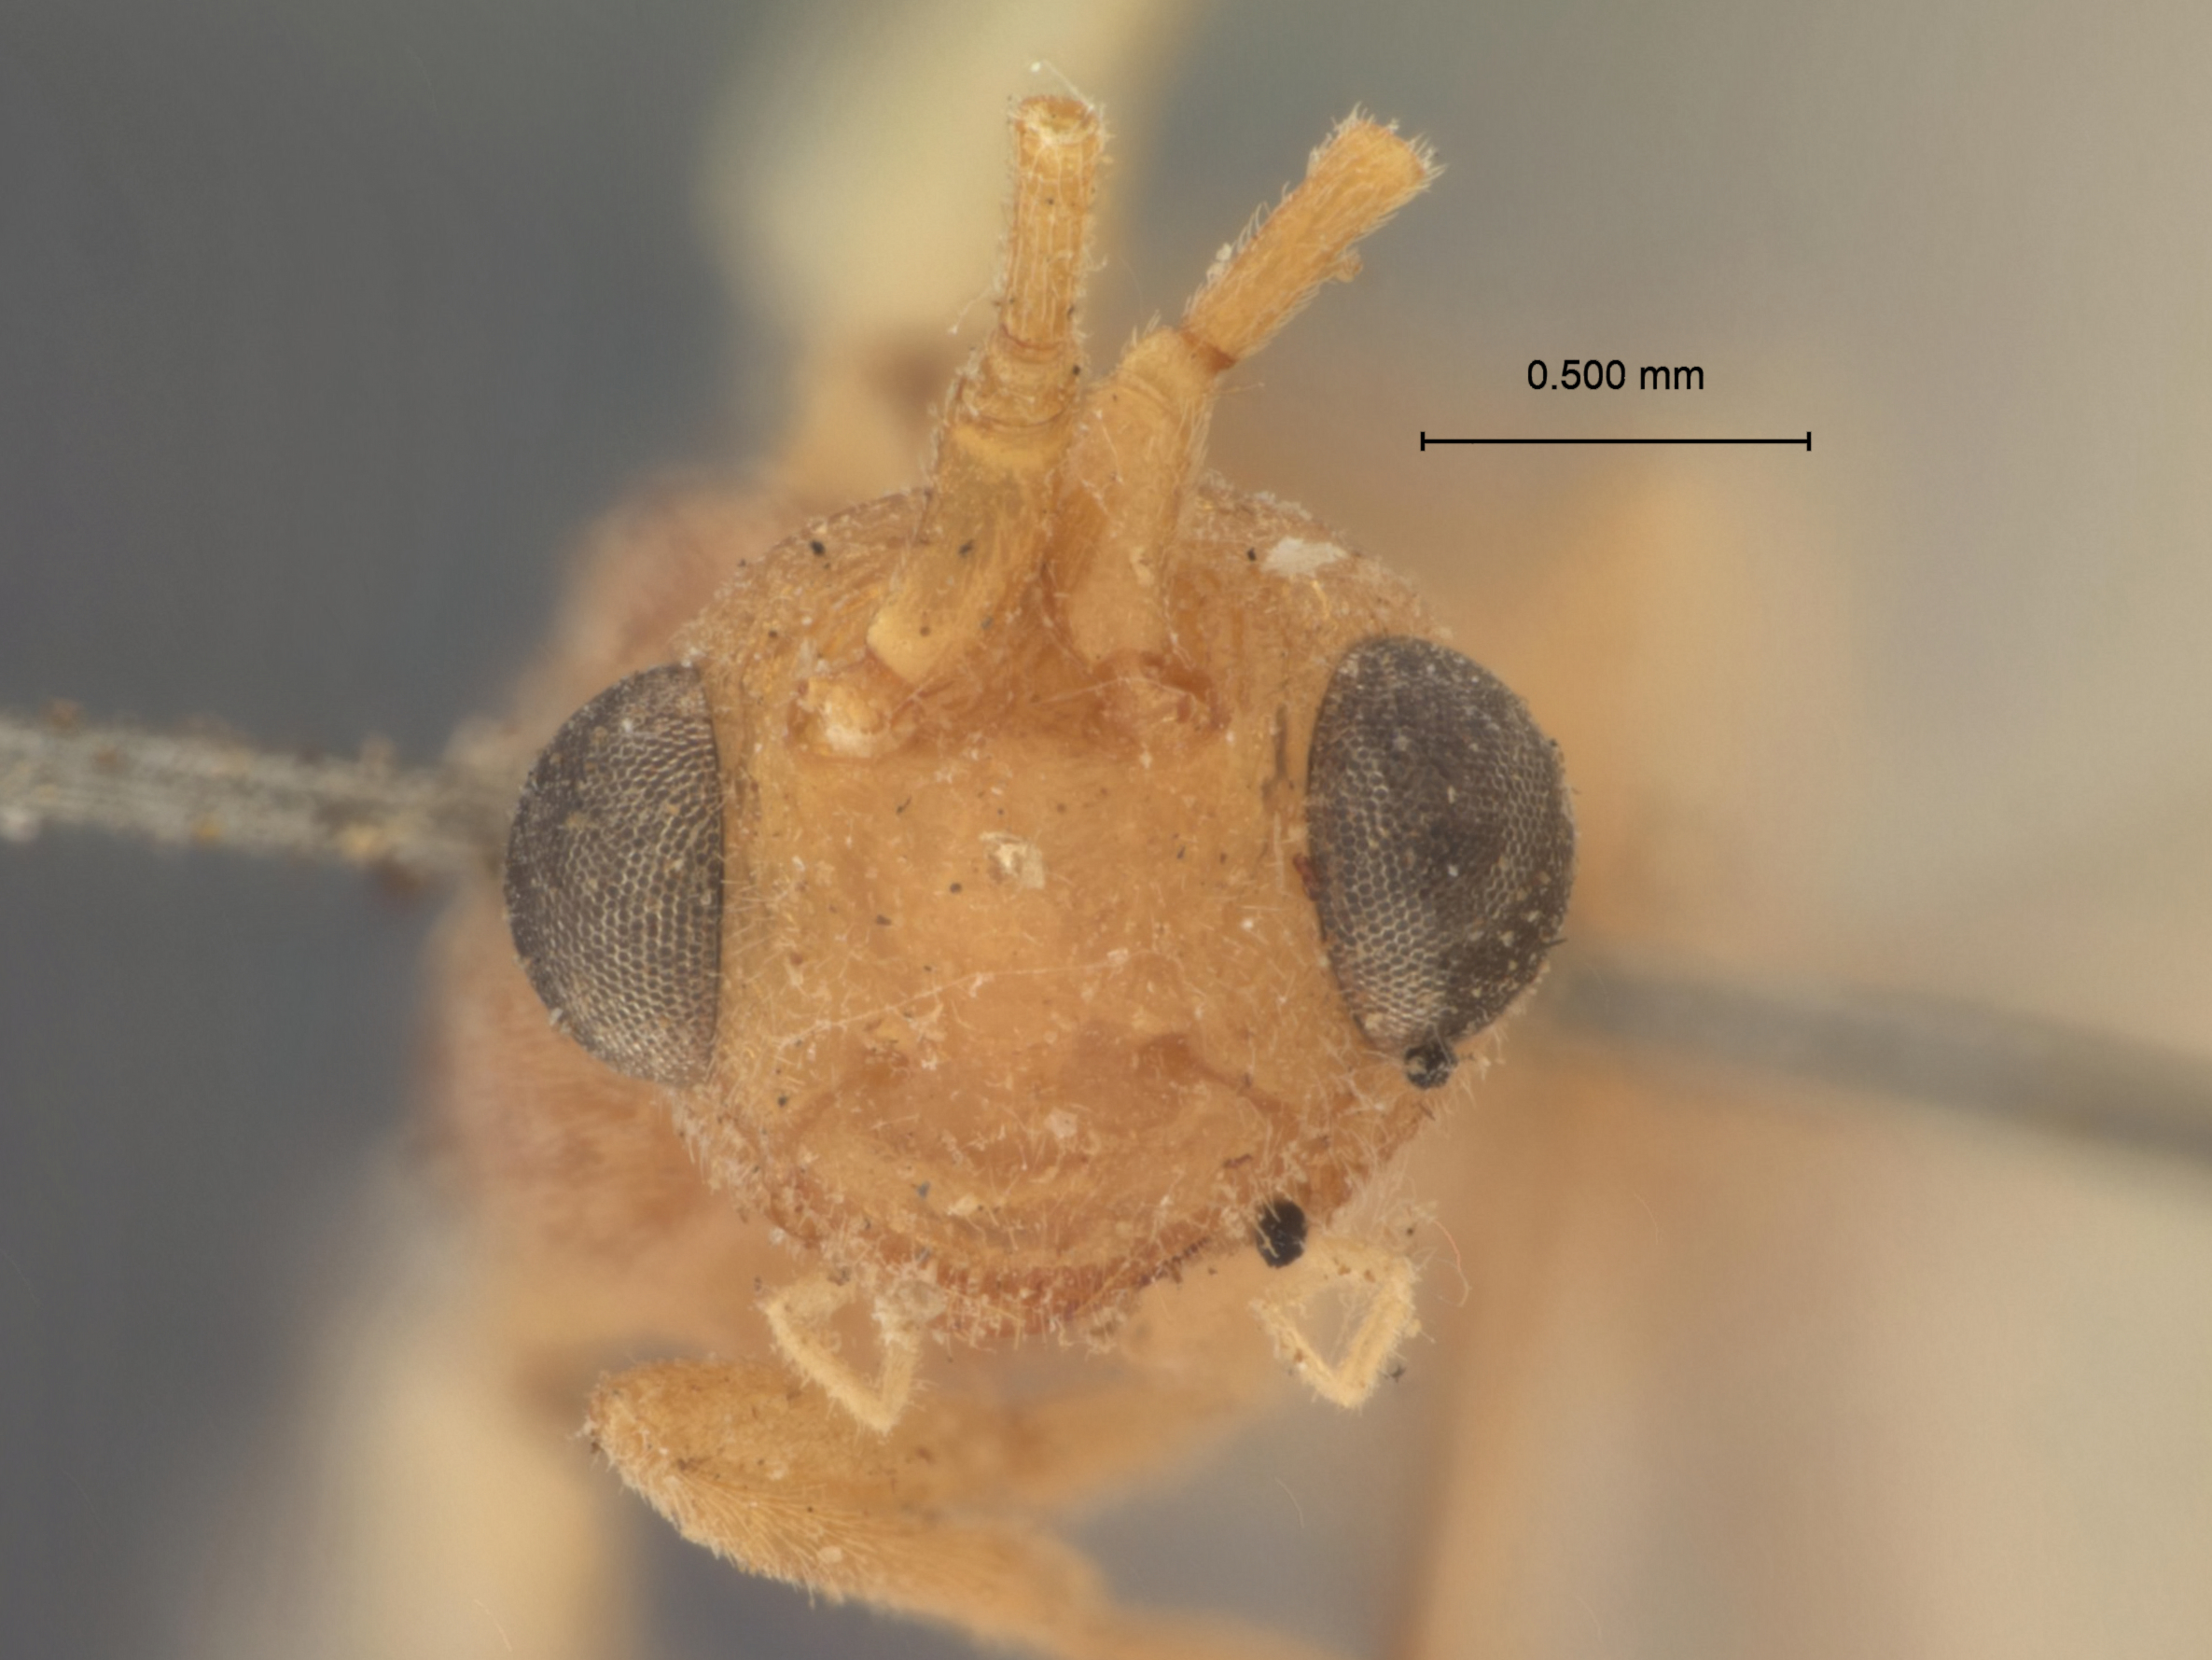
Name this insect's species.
Phanerotoma formosana
